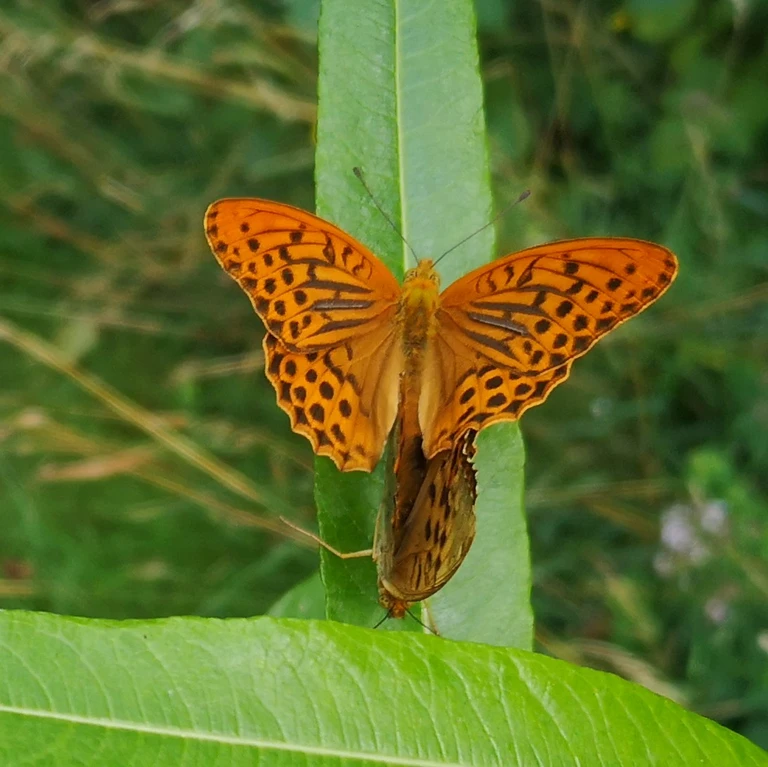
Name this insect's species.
Argynnis paphia
